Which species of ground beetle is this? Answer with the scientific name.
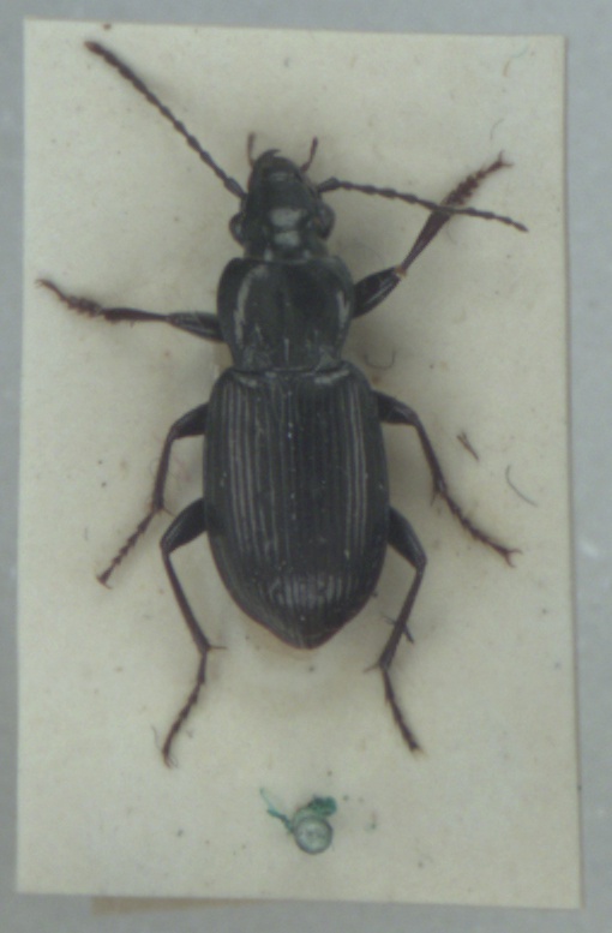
Pterostichus oblongopunctatus
